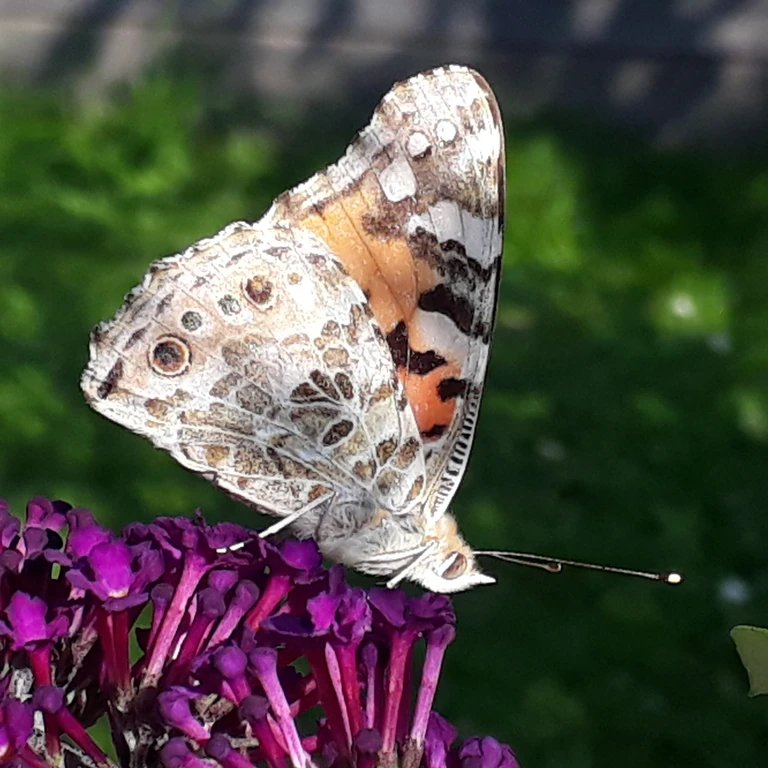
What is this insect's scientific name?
Vanessa cardui
